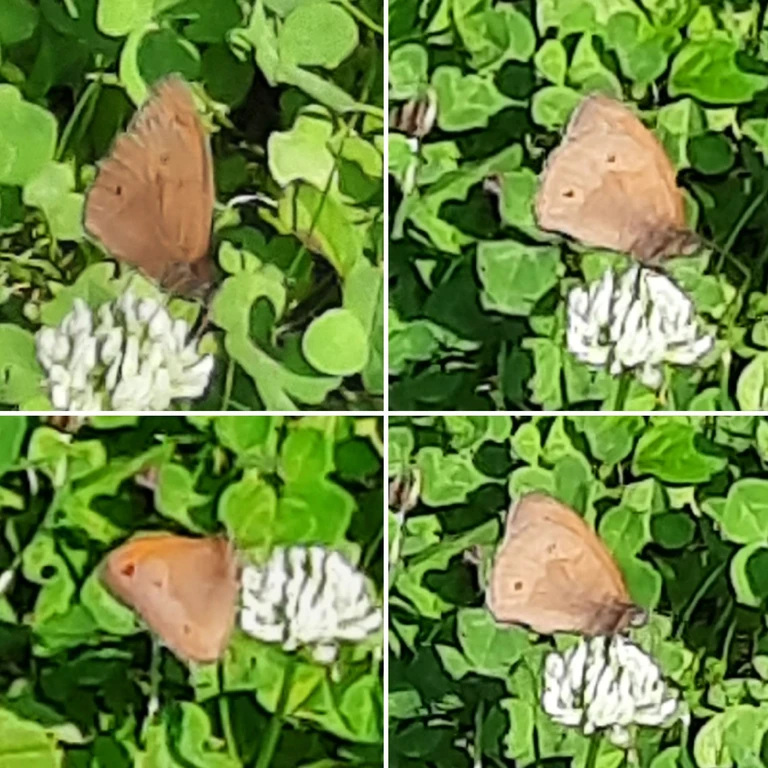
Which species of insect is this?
Maniola jurtina
